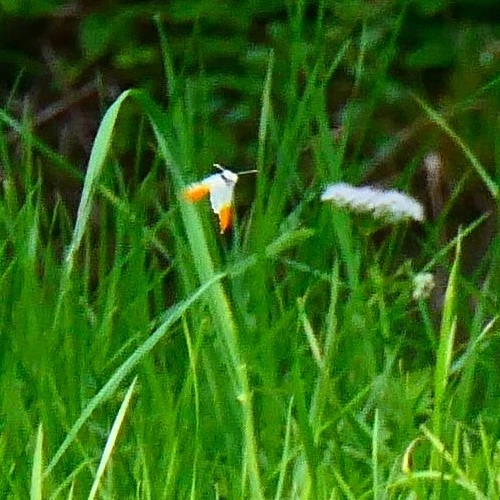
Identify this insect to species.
Anthocharis cardamines
